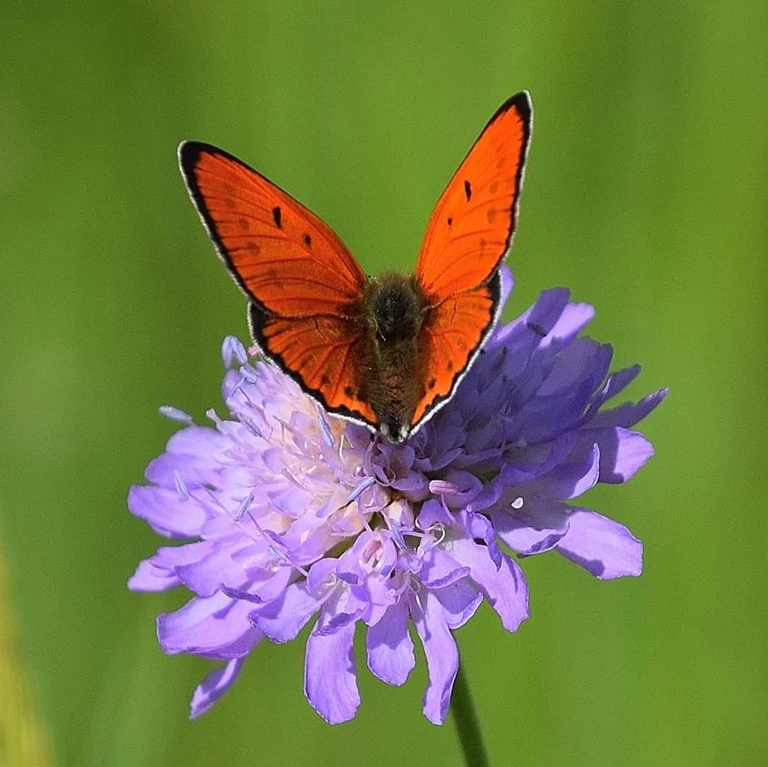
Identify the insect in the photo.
Lycaena dispar
